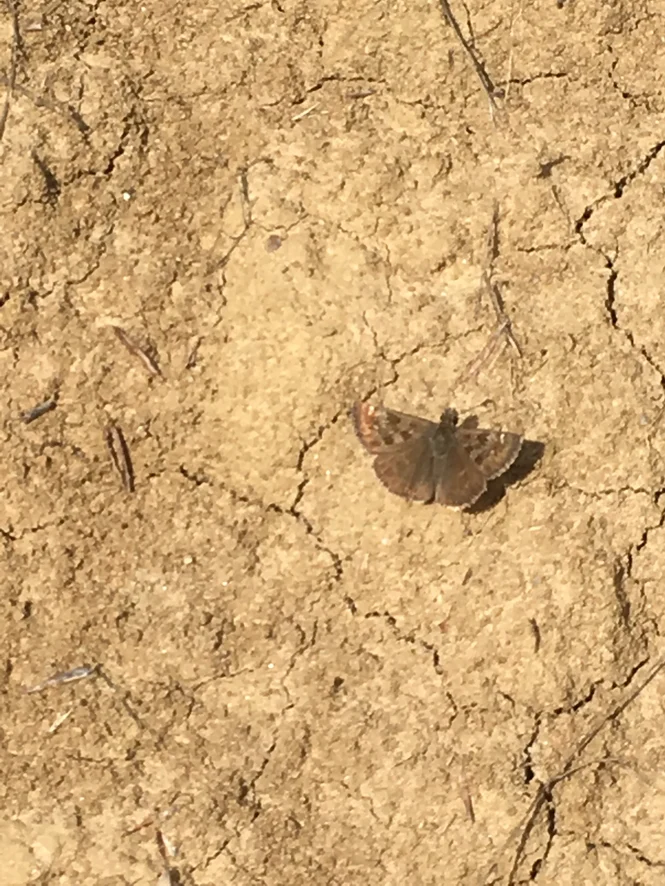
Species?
Erynnis tages
